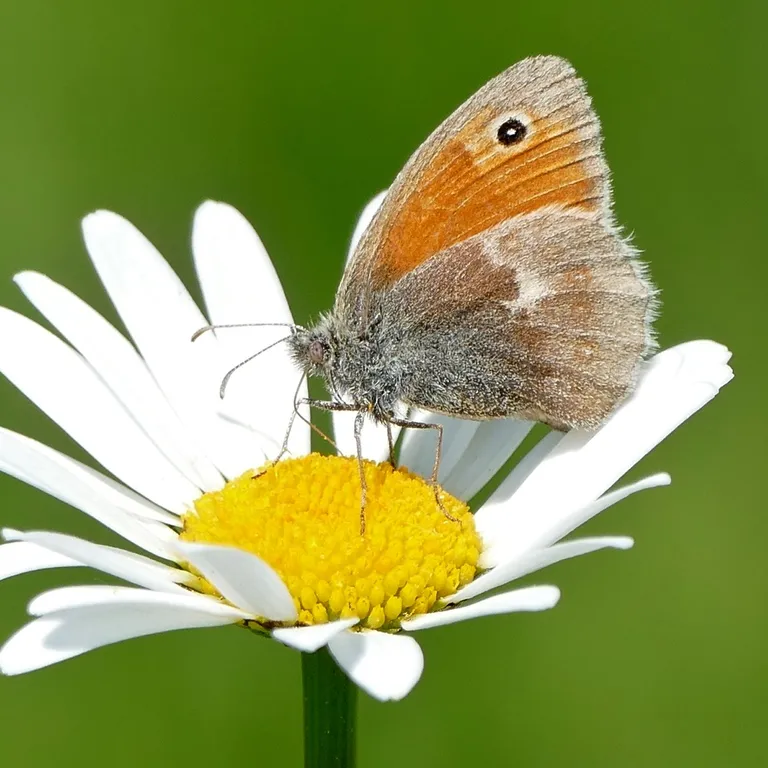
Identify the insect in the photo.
Coenonympha pamphilus
